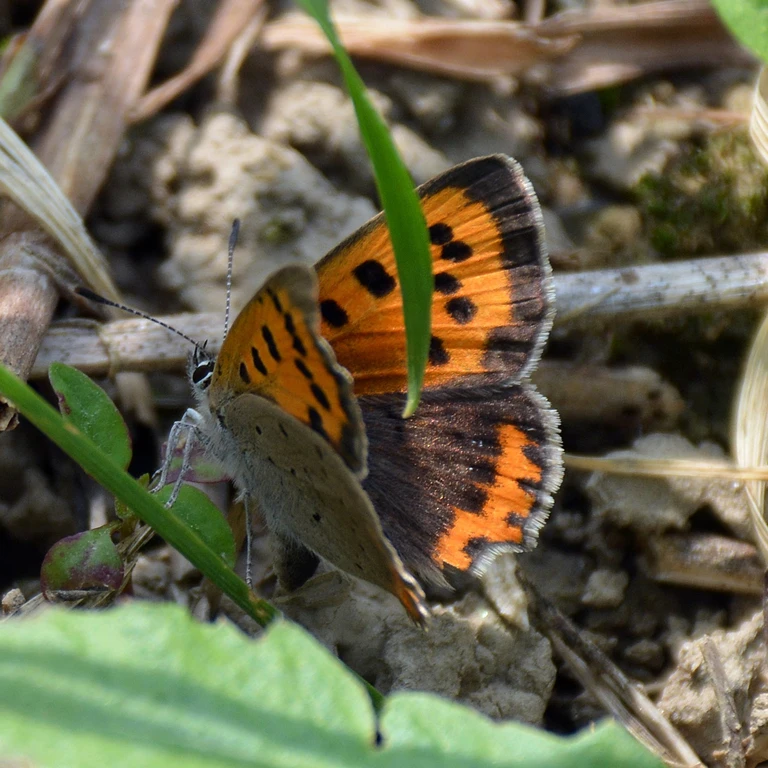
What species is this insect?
Lycaena phlaeas
